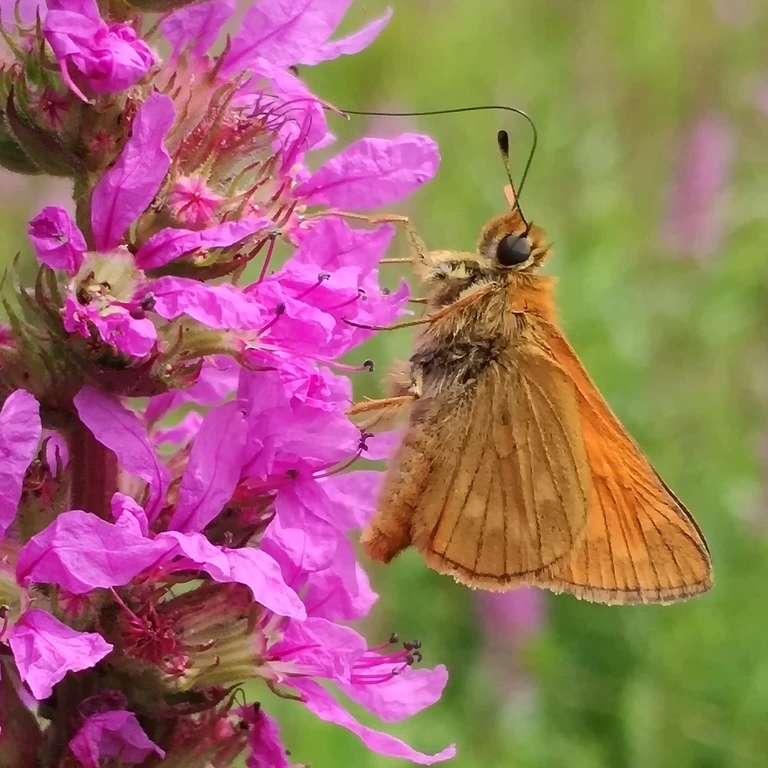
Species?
Ochlodes sylvanus (also Ochlodes venata)
